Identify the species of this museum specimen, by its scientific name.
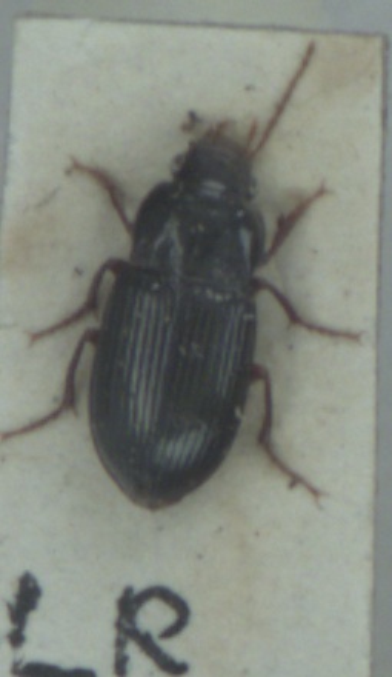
Amara apricaria
